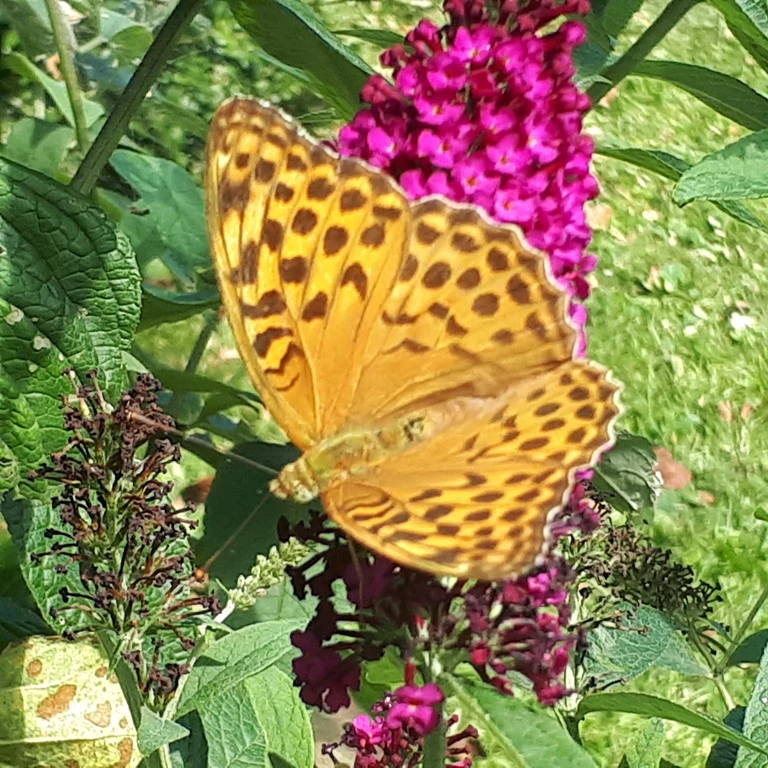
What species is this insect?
Argynnis paphia
